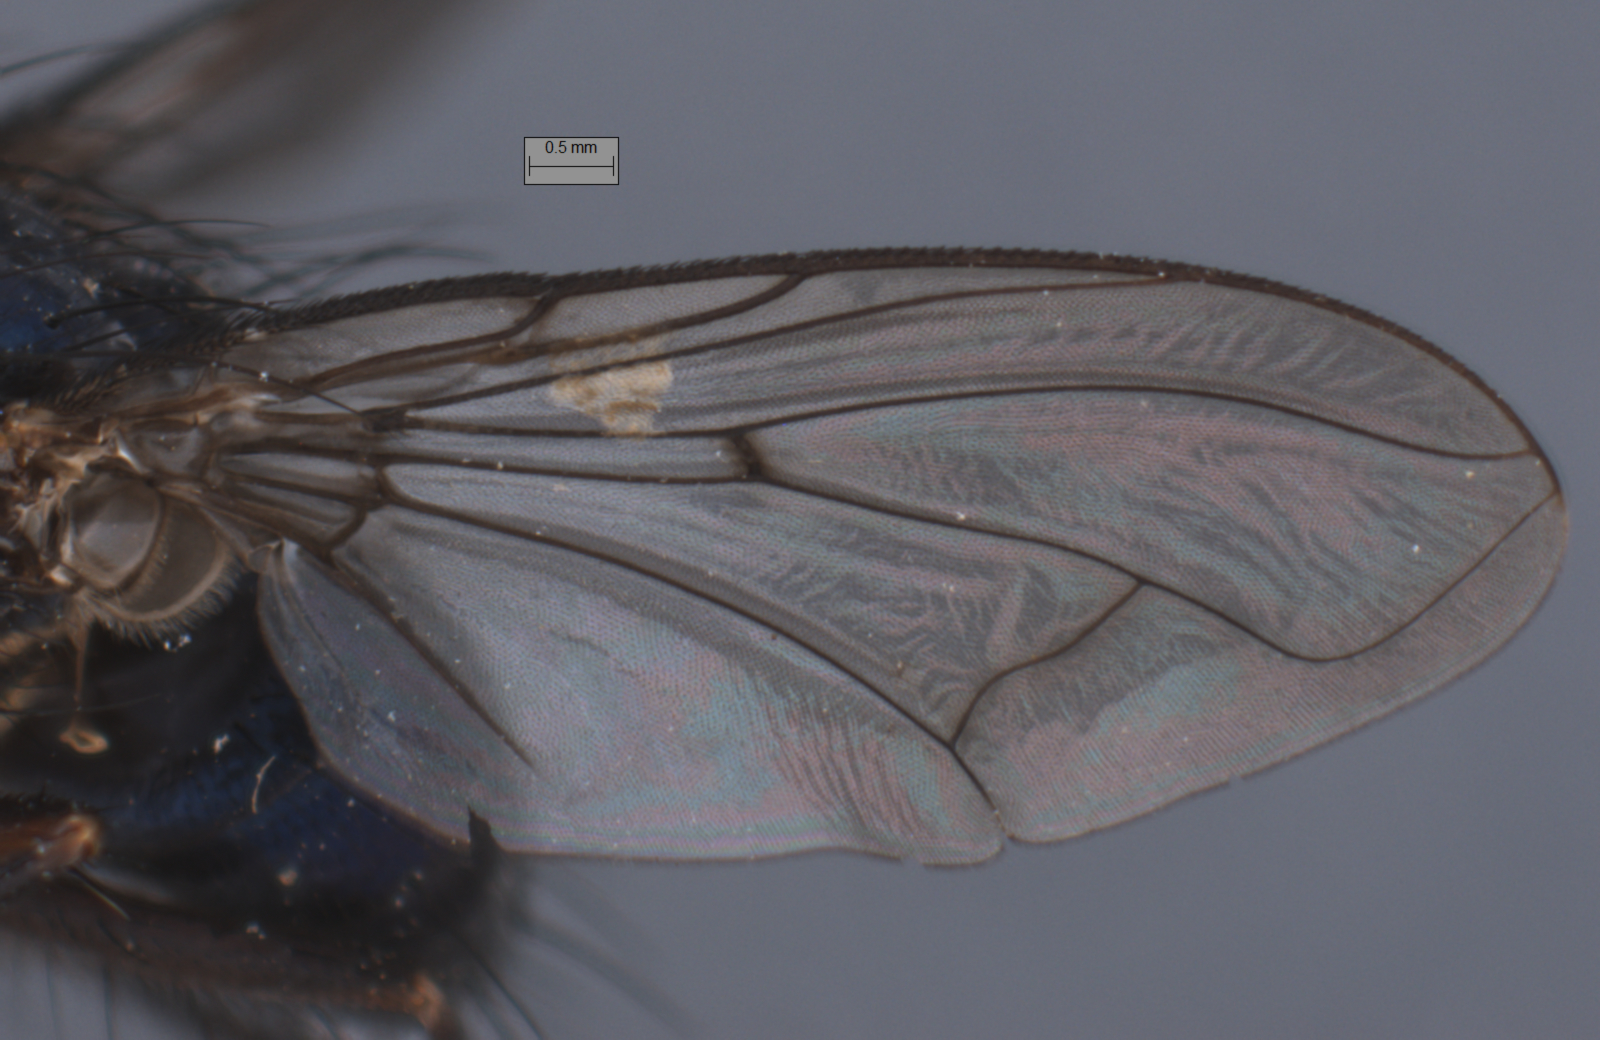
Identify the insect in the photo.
Huascaromusca uniseta
